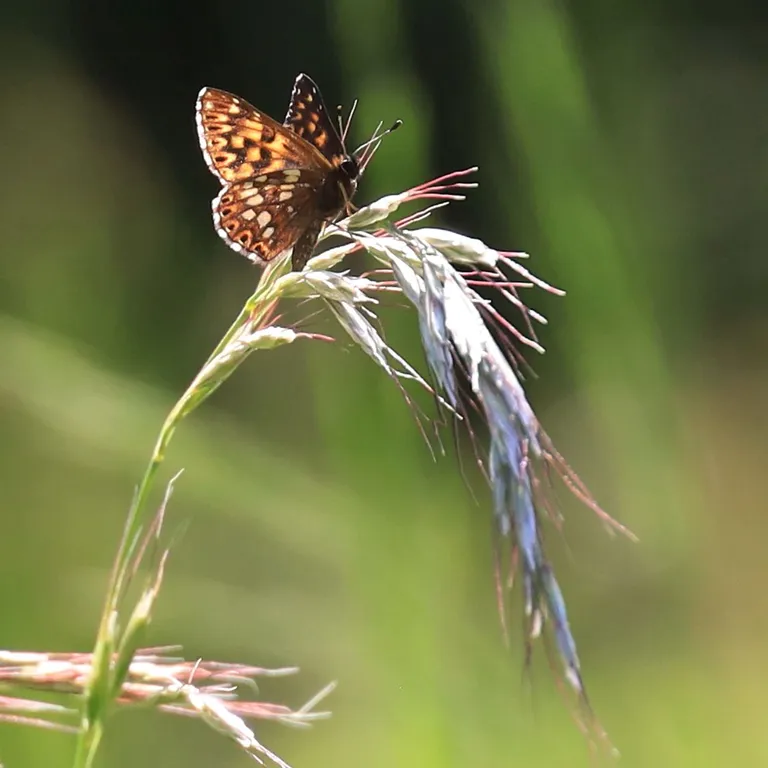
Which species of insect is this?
Hamearis lucina
